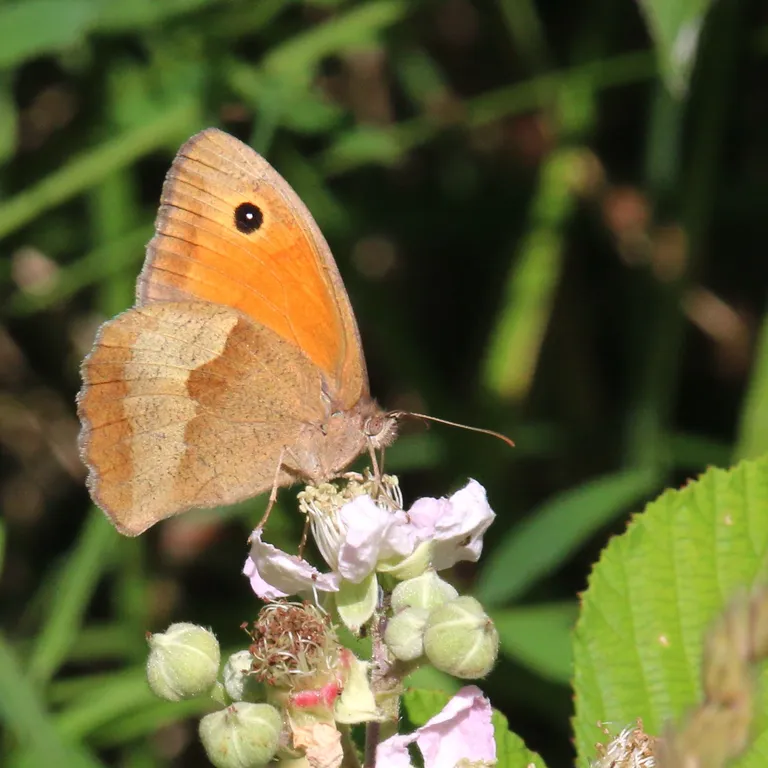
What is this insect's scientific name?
Maniola jurtina
